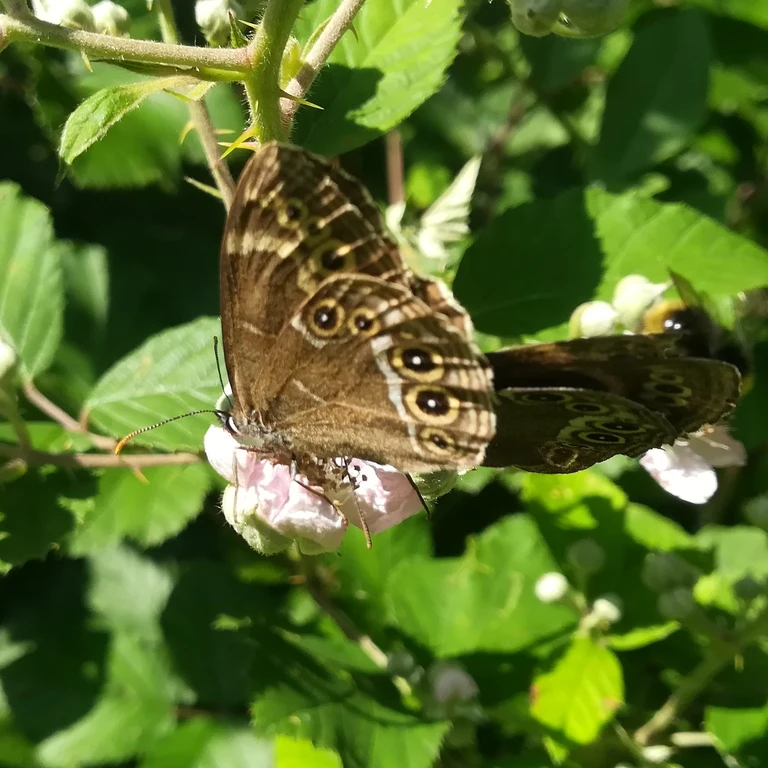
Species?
Lopinga achine (also Pararge achine)
